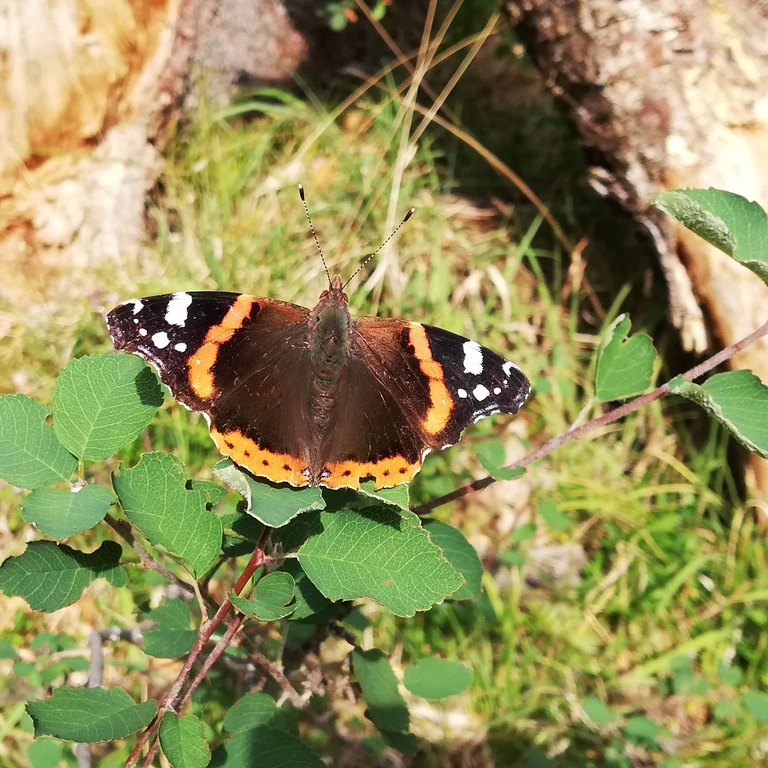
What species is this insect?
Vanessa atalanta
